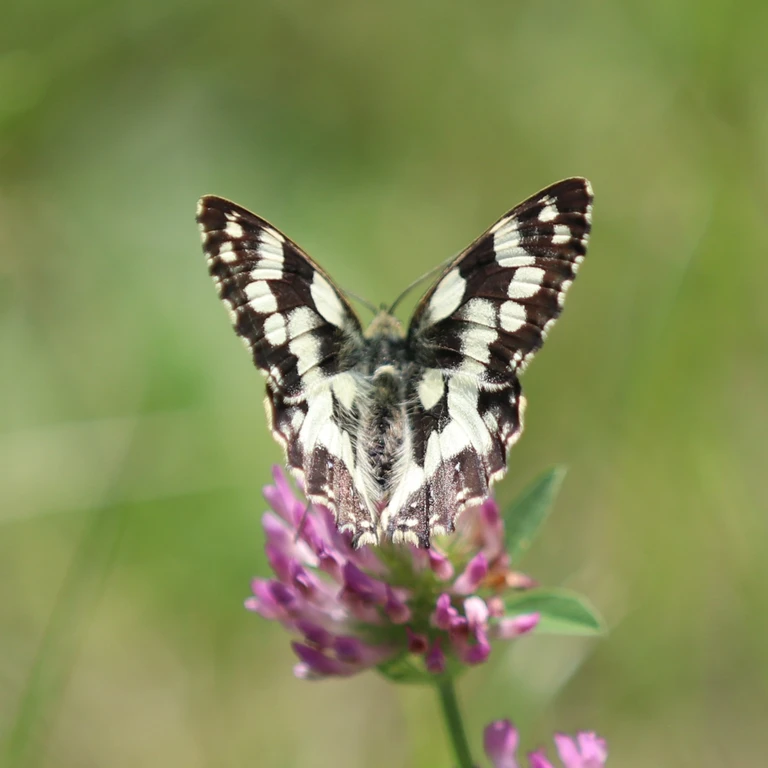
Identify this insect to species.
Melanargia galathea
